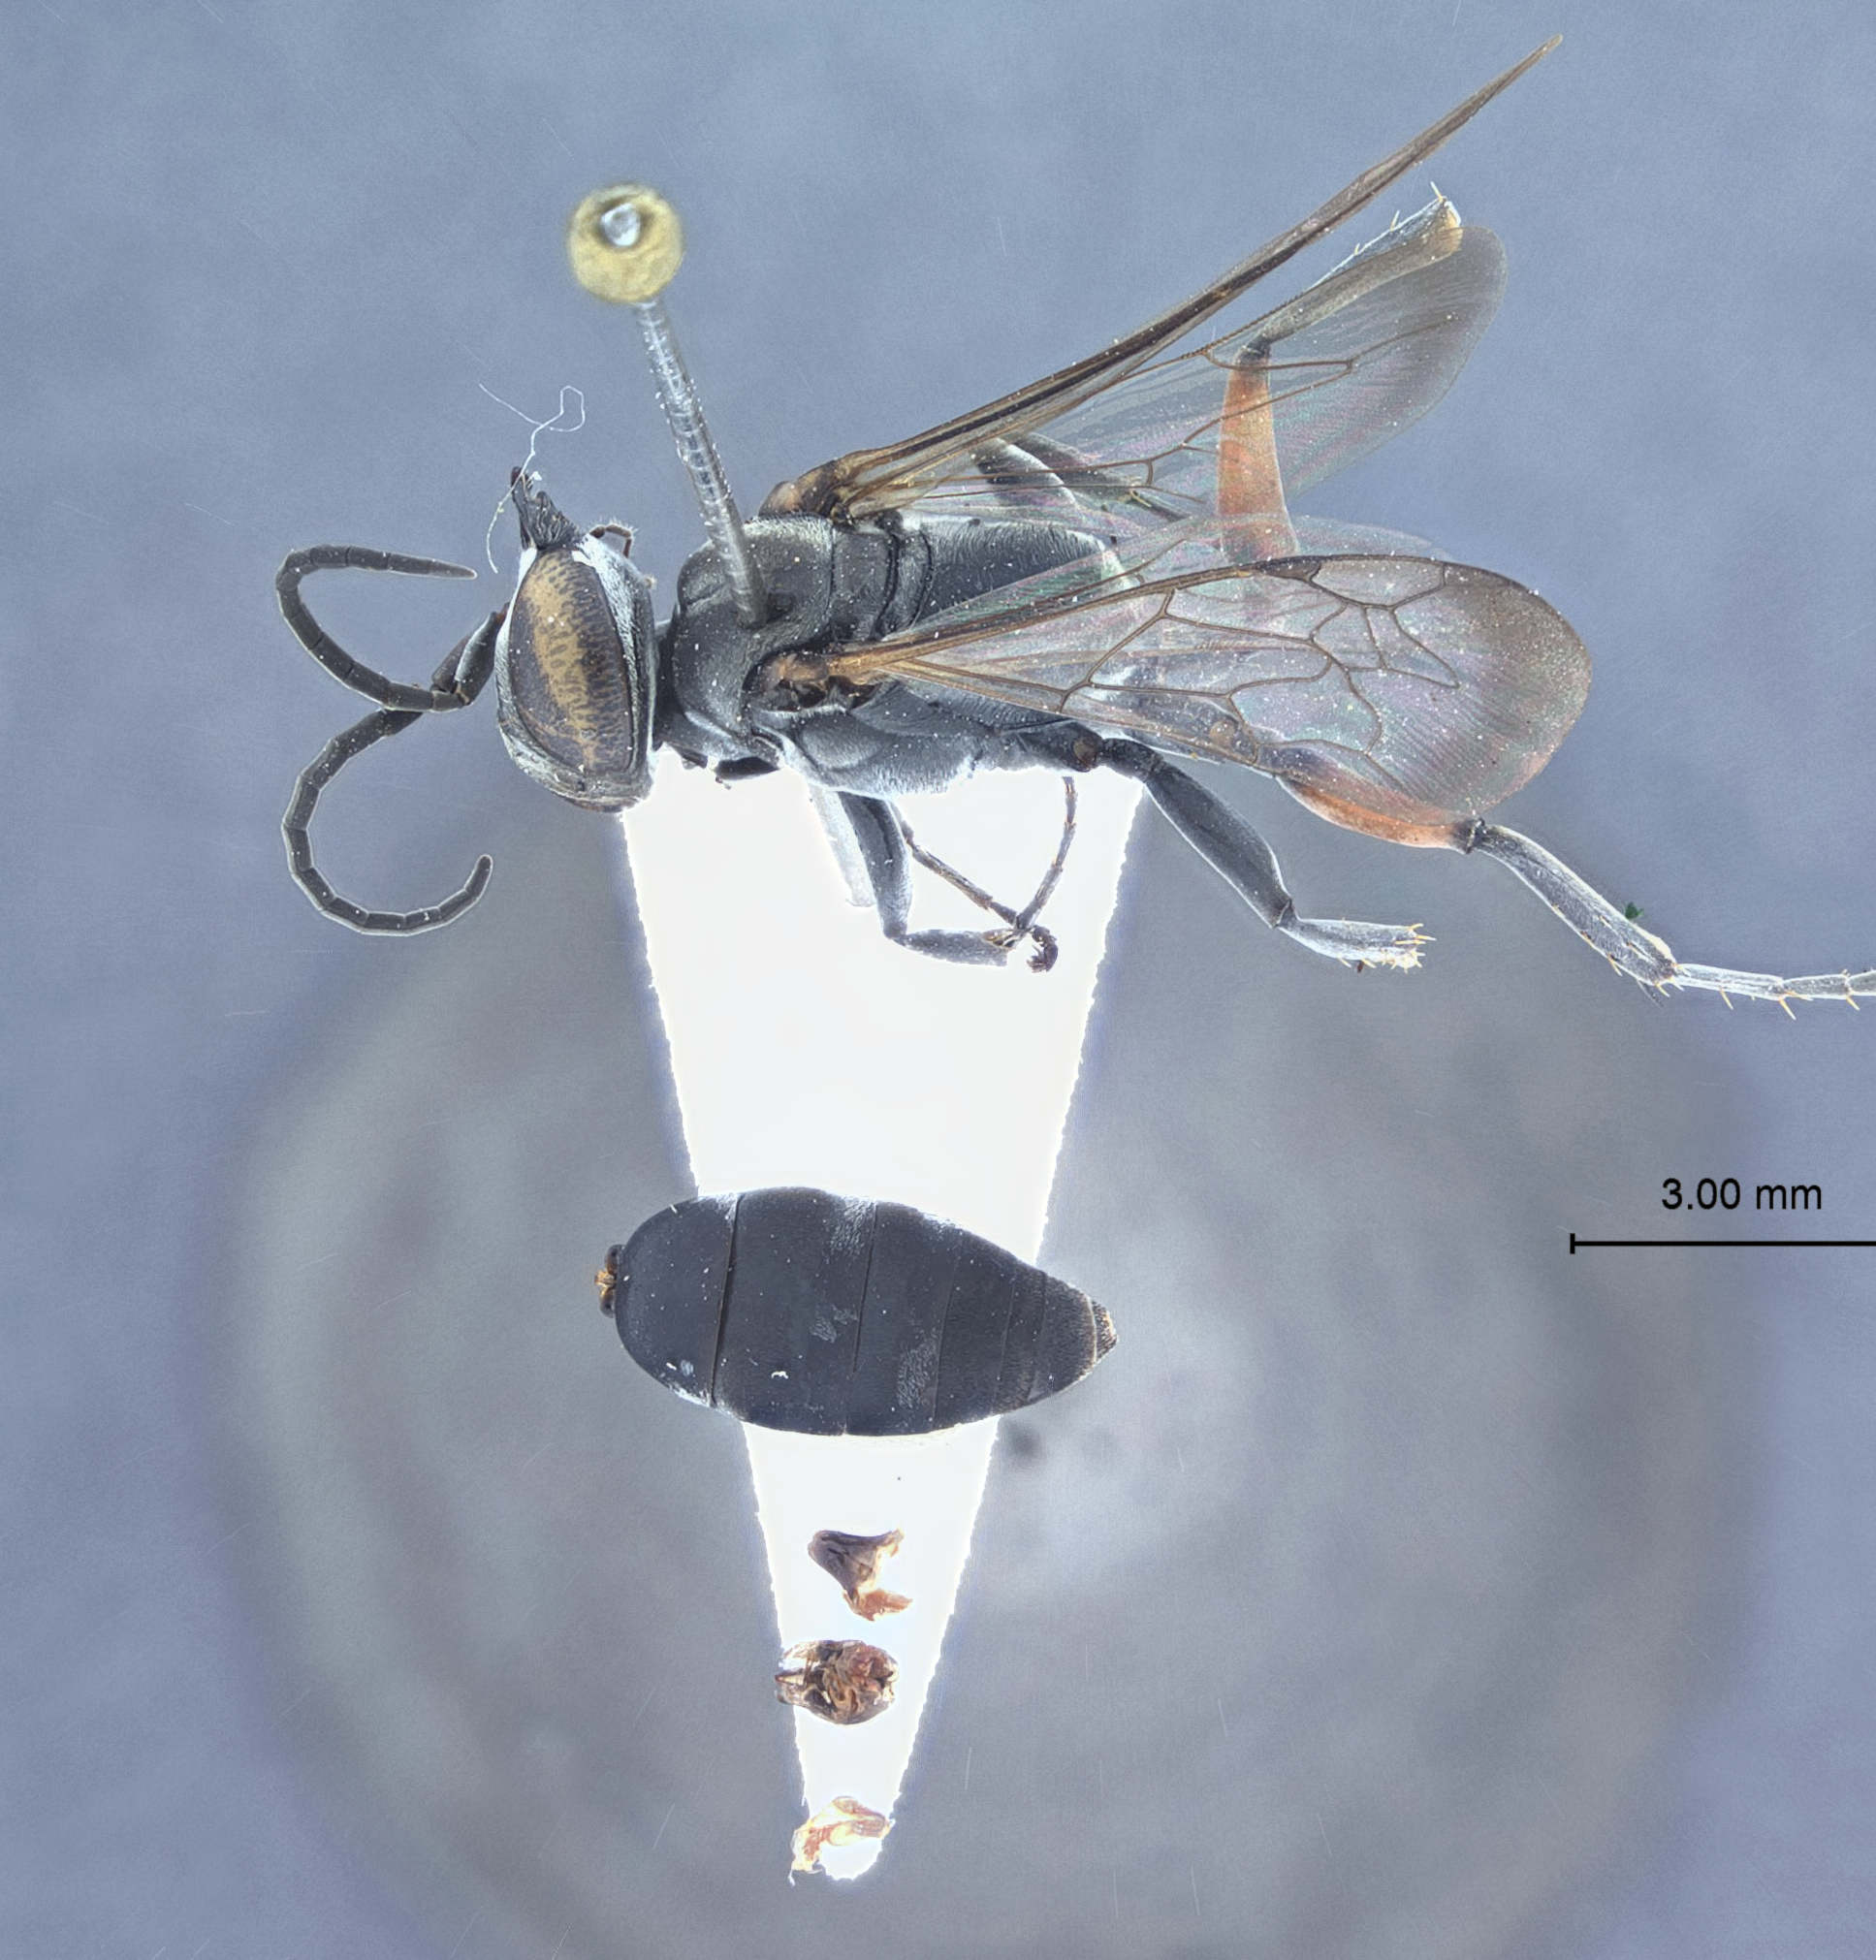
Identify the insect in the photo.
Liris difficilis
